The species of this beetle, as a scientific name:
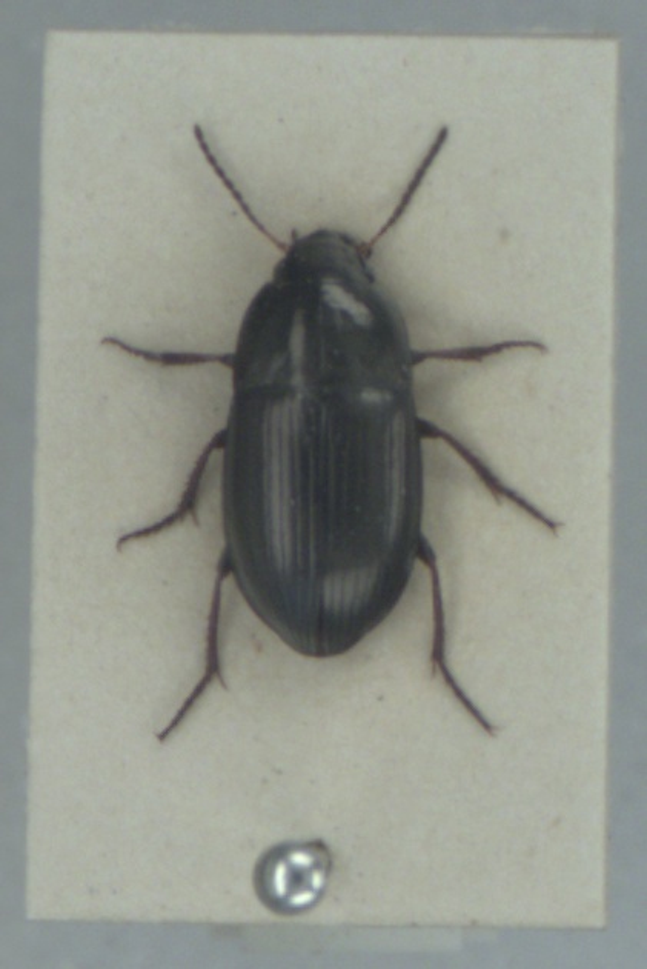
Amara convexior
